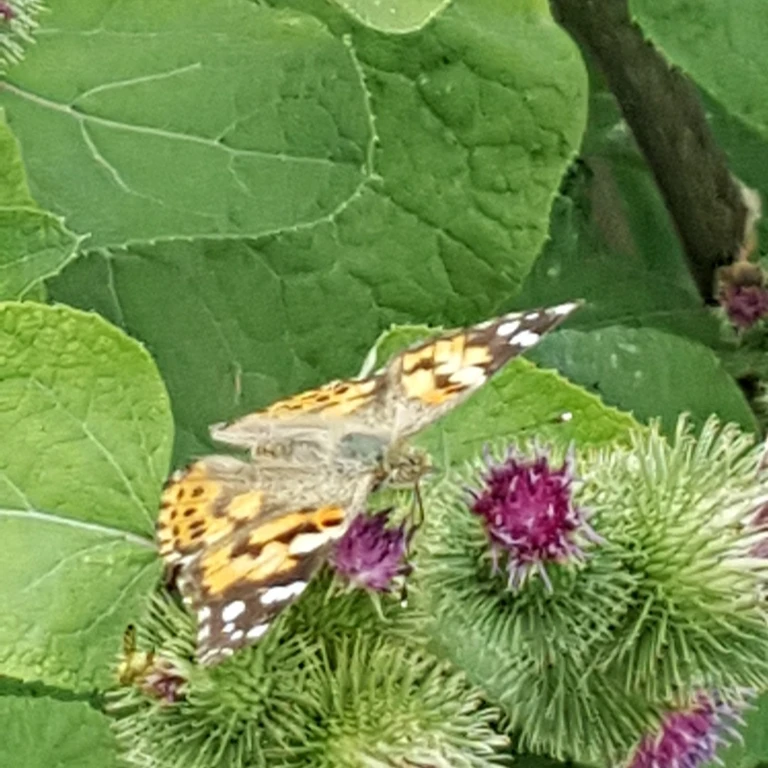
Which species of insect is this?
Vanessa cardui
